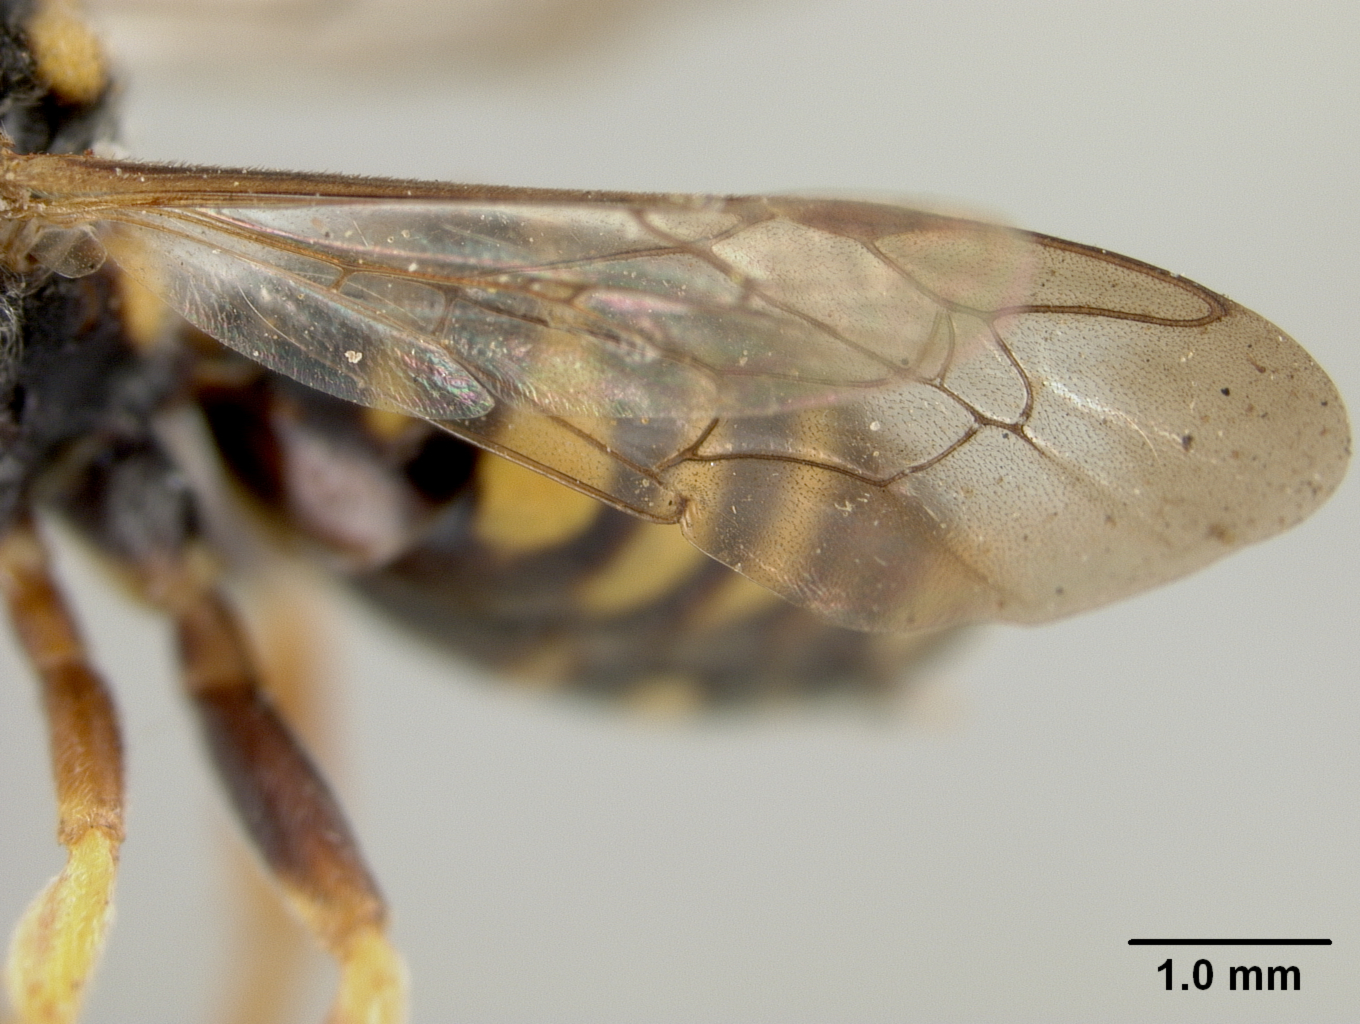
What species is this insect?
Nomada rodecki
